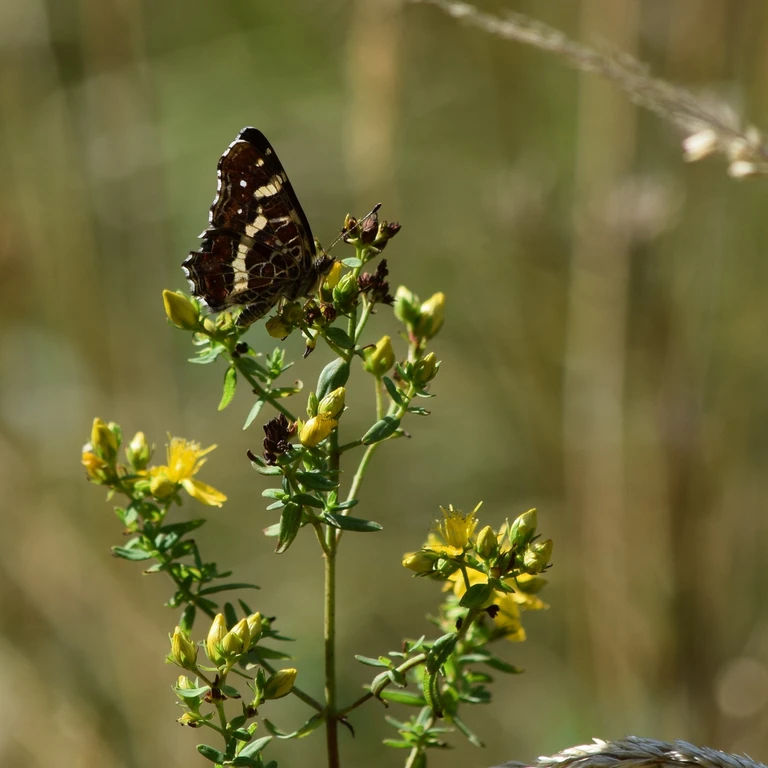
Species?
Araschnia levana
